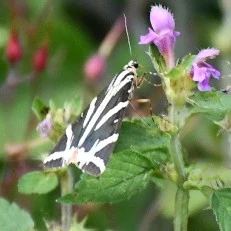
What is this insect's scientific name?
Euplagia quadripunctaria
